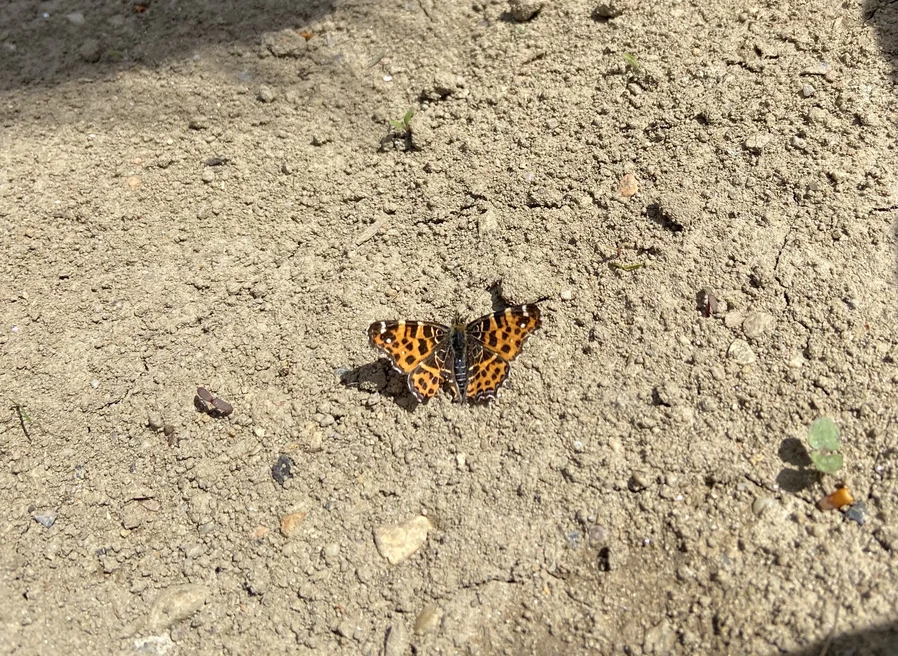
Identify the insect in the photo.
Araschnia levana
